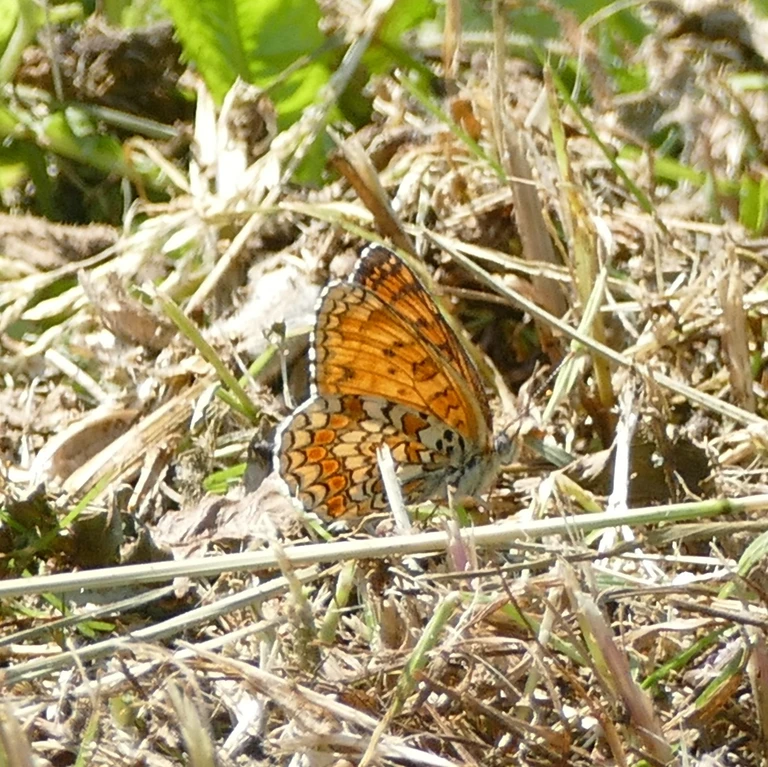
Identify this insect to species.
Melitaea phoebe
